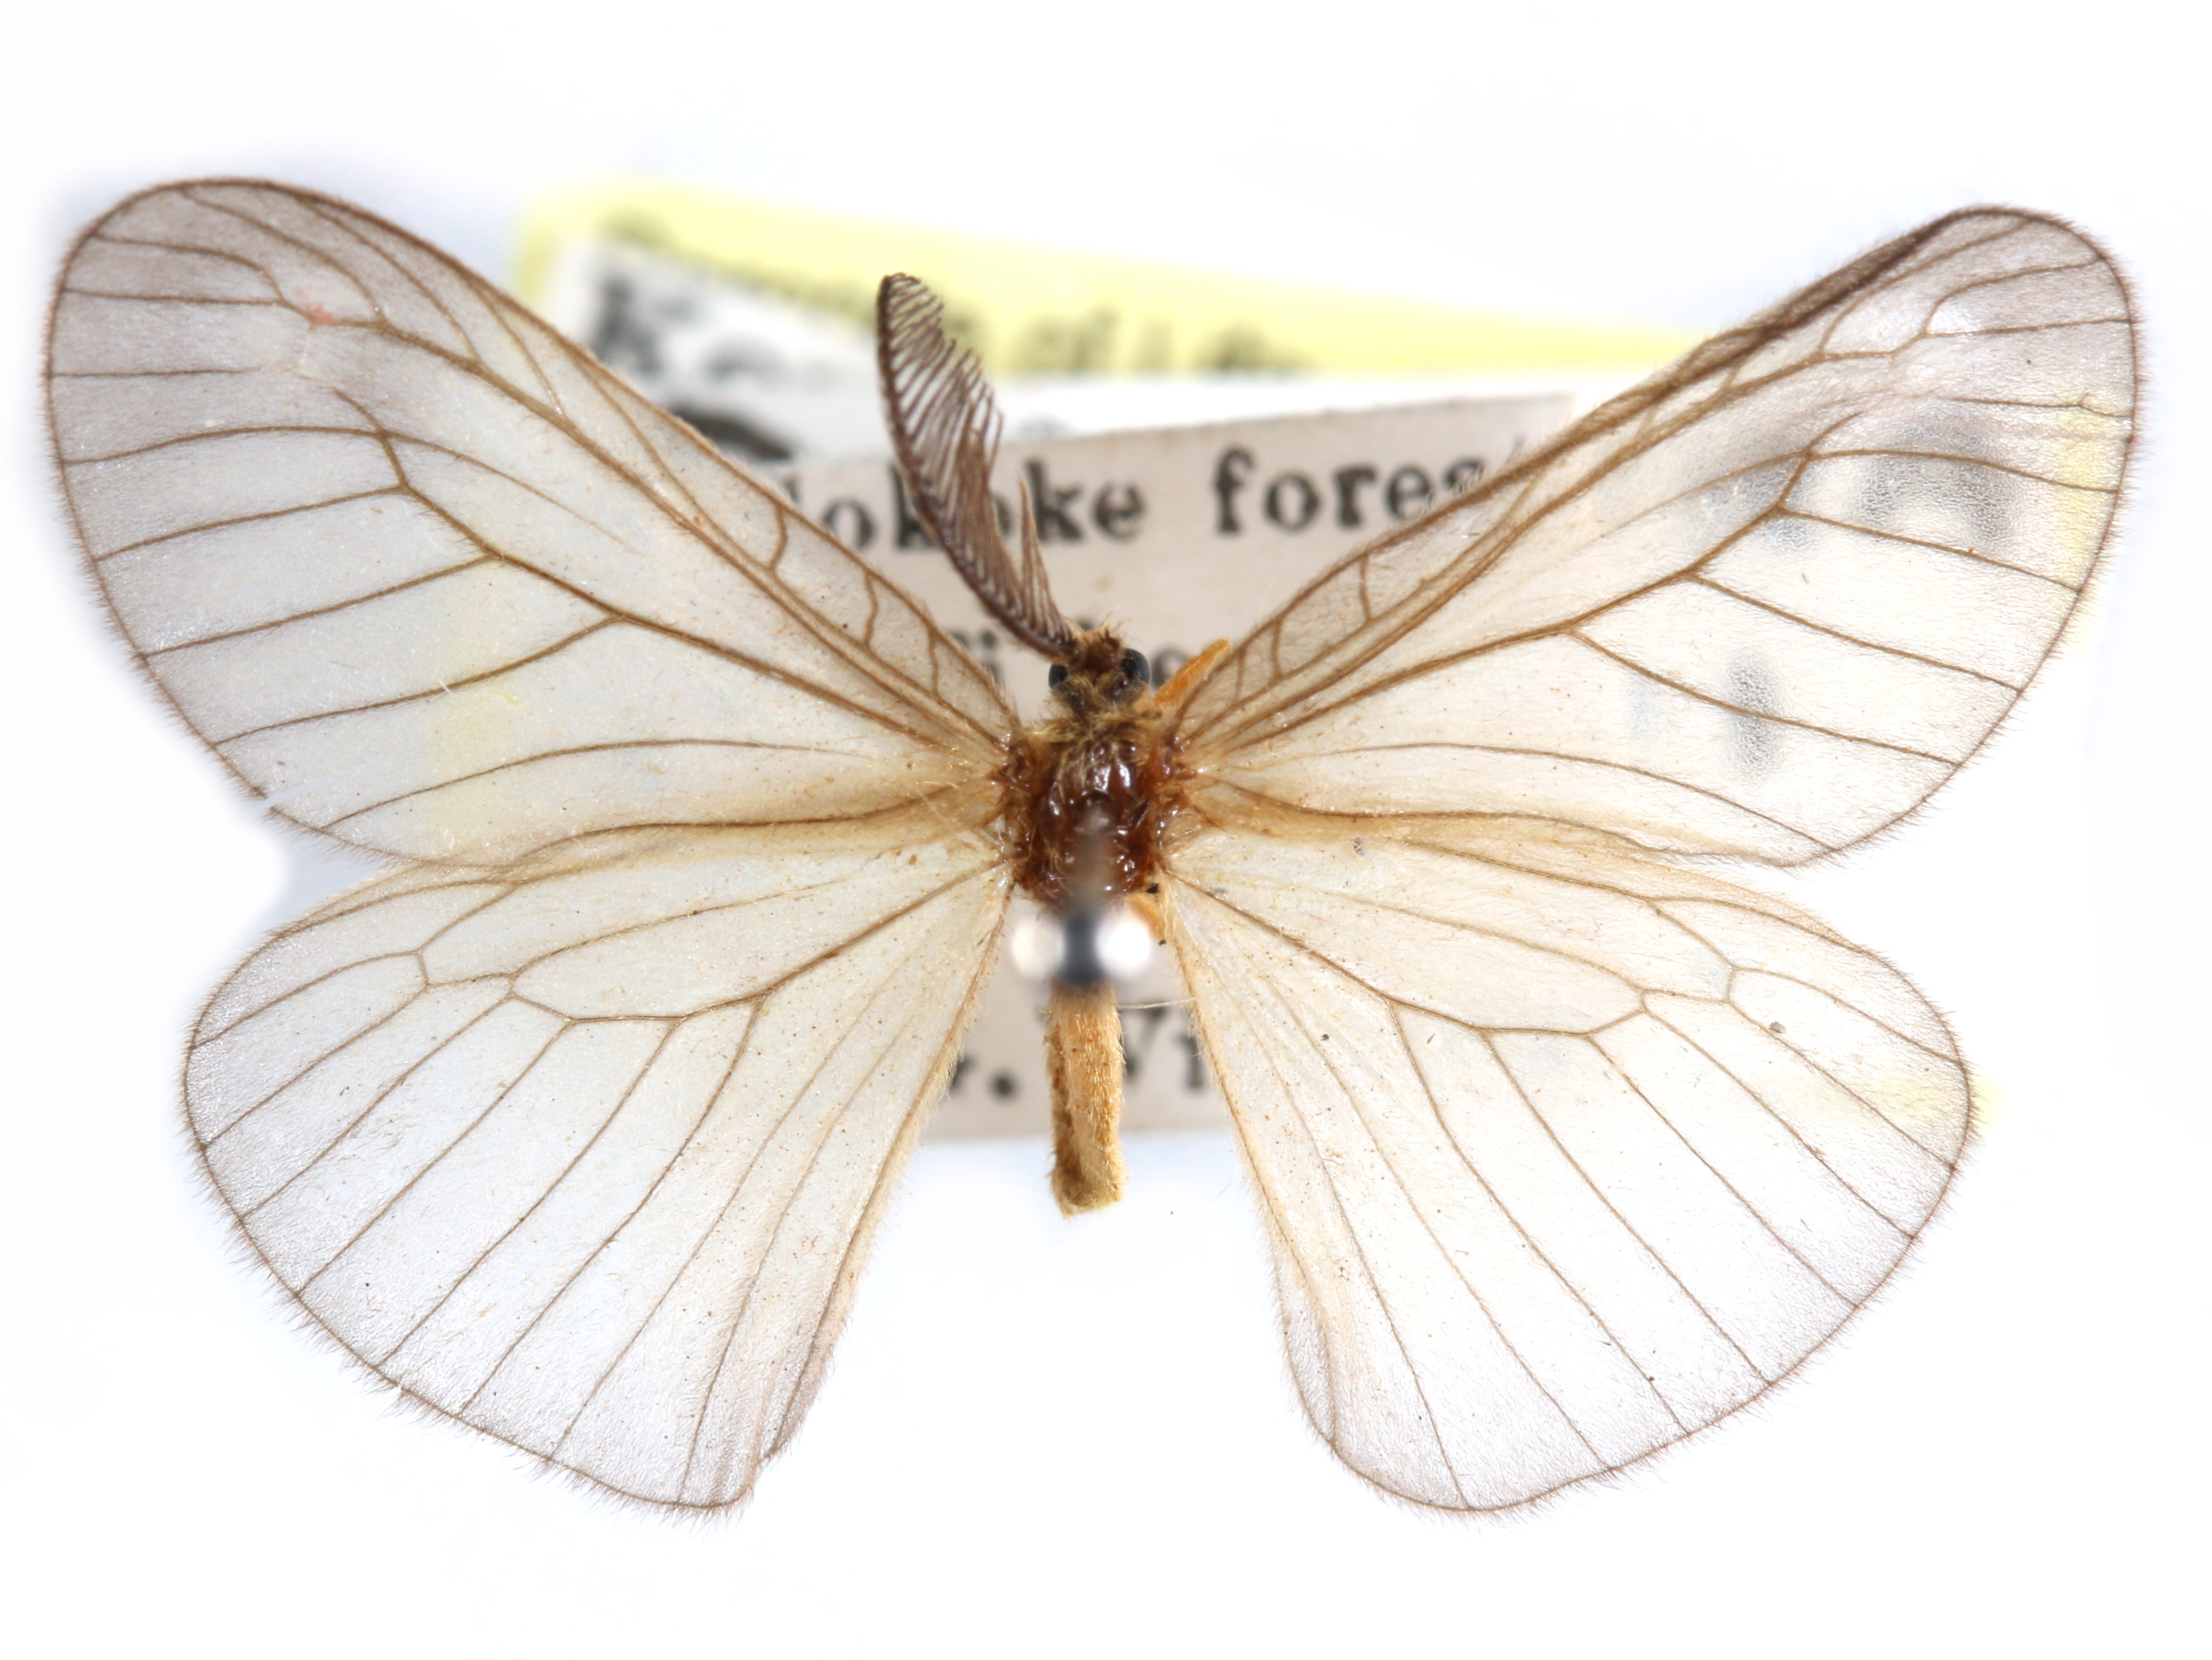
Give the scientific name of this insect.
Dianeura jacksoni
